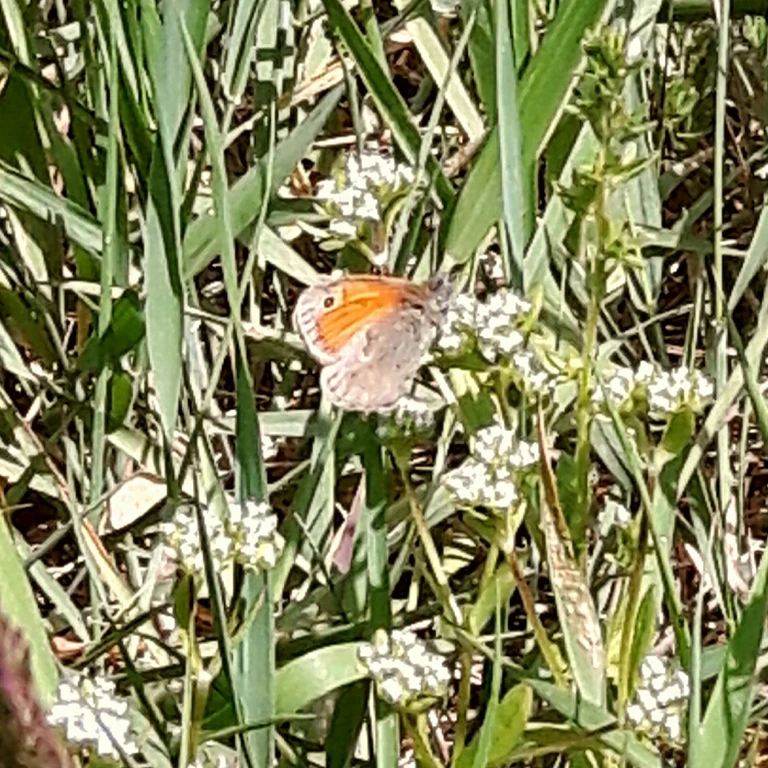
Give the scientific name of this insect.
Coenonympha pamphilus
